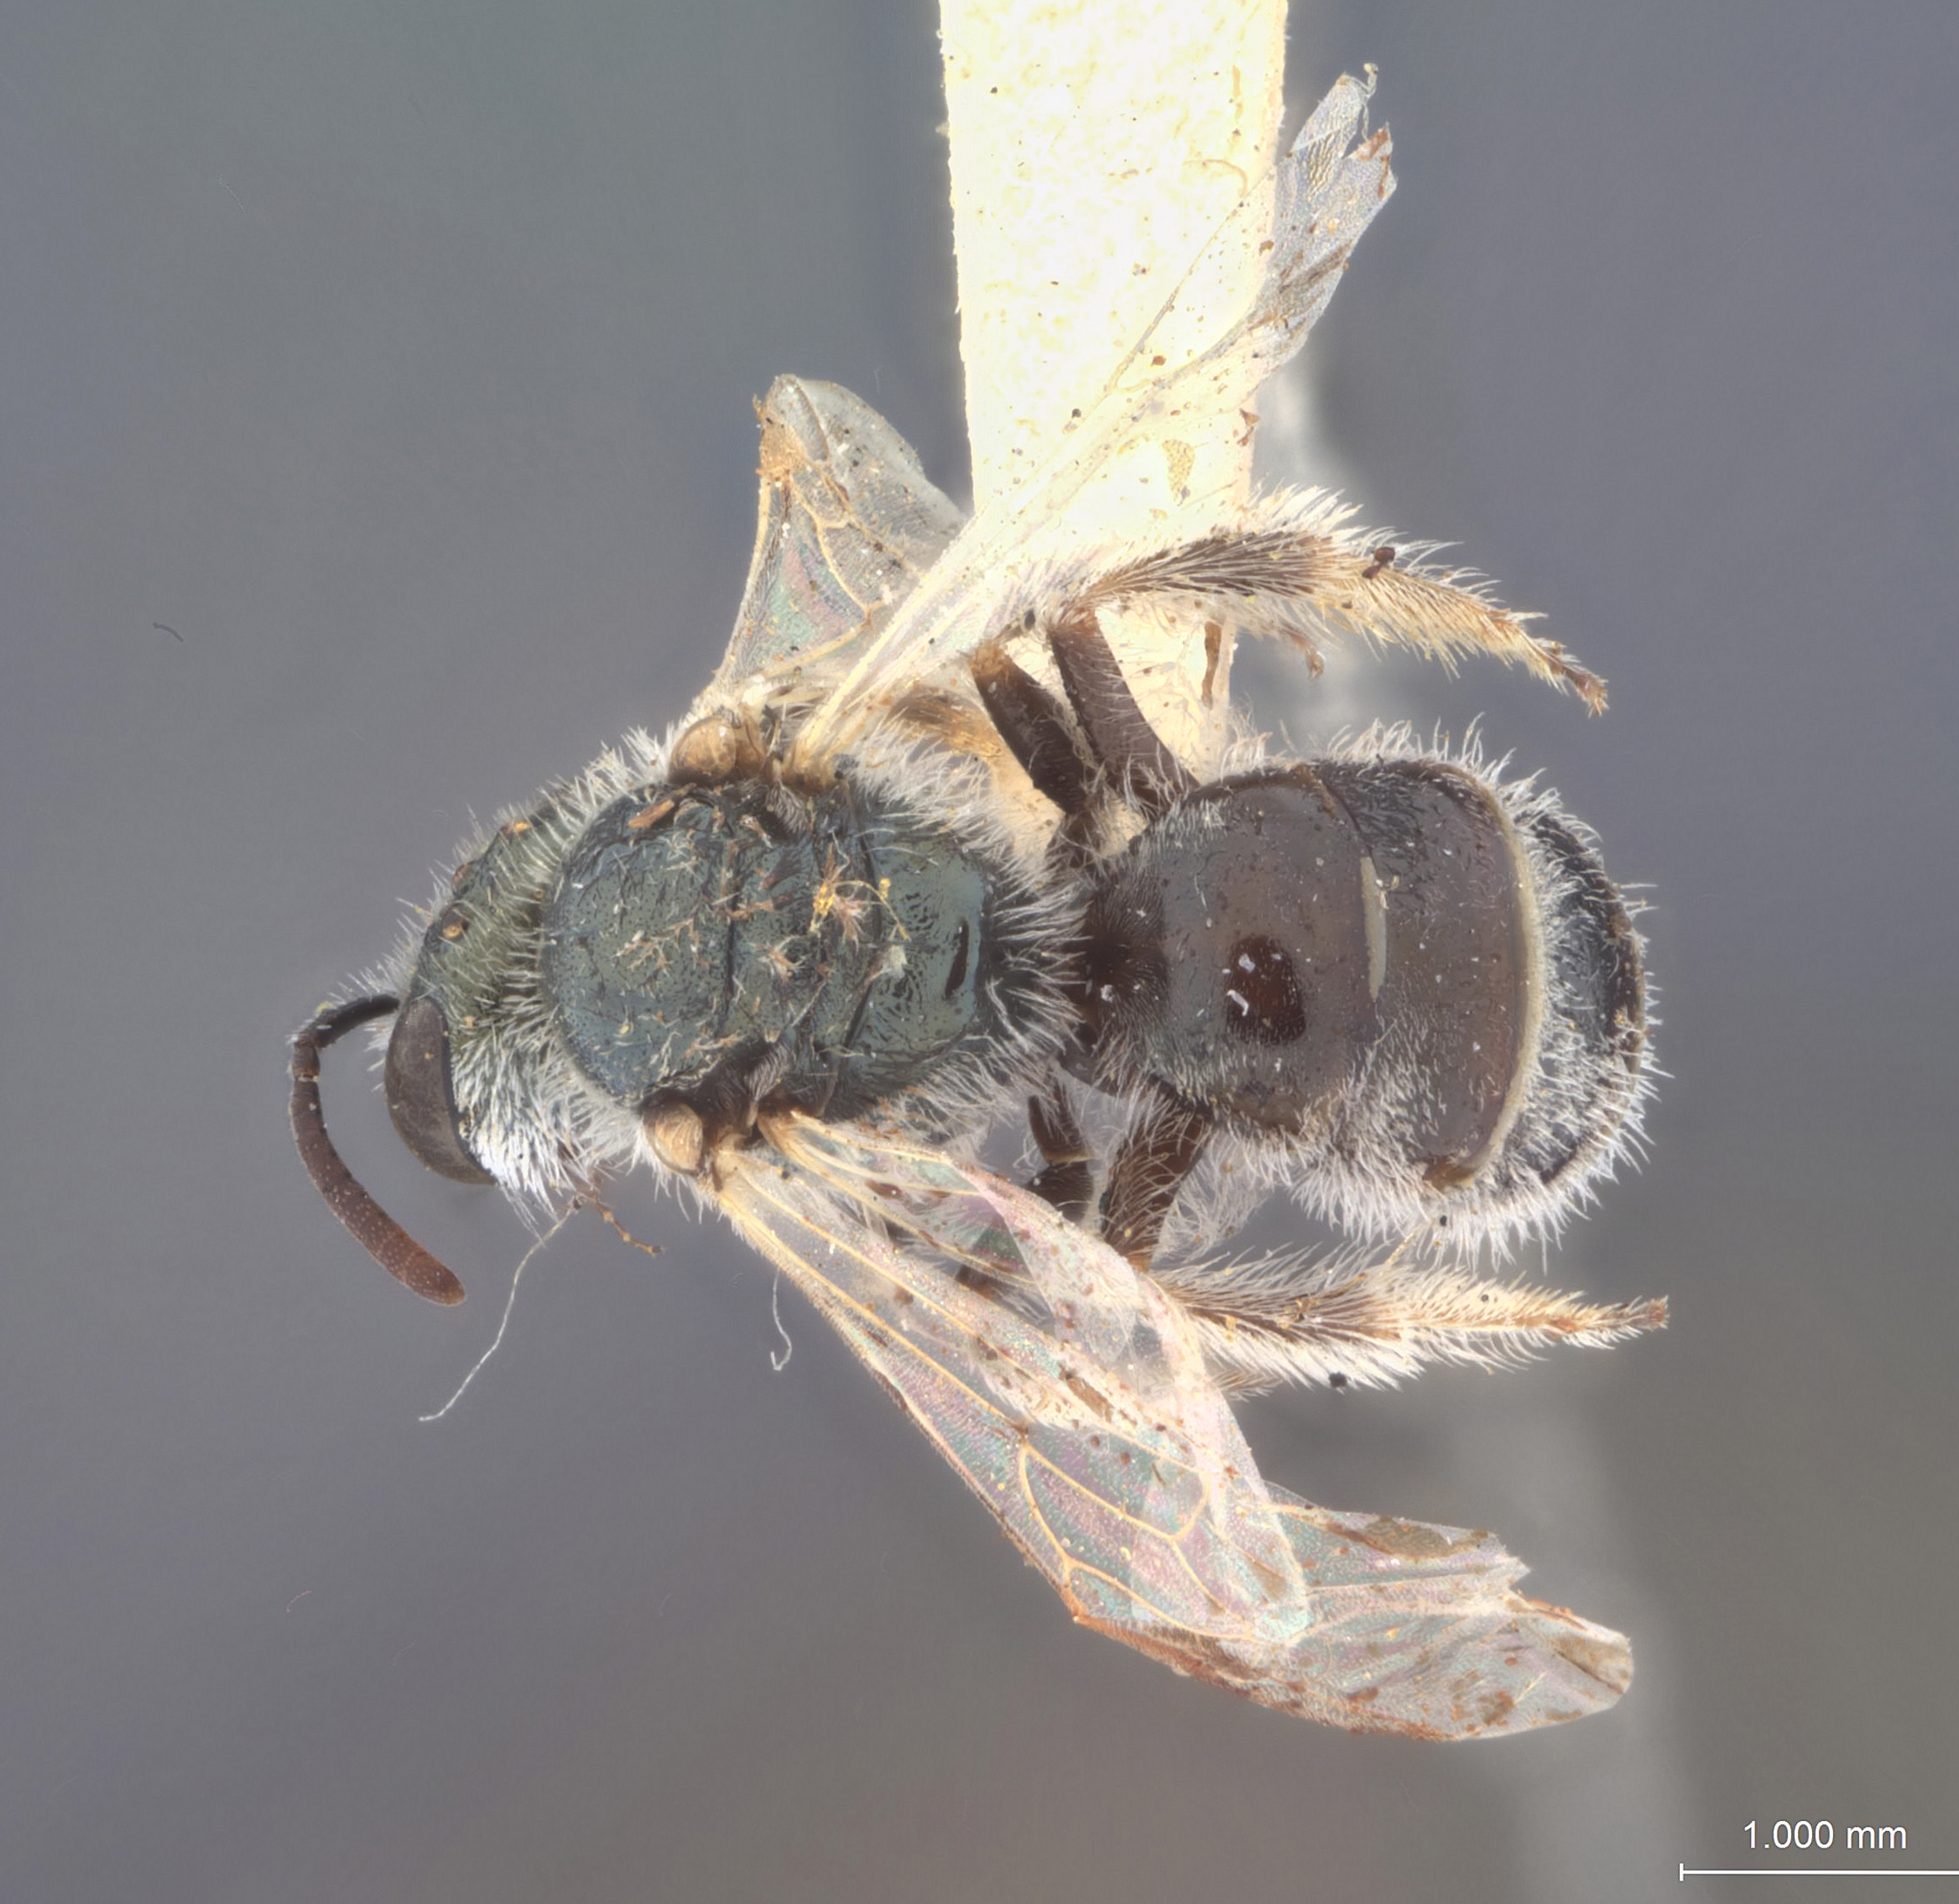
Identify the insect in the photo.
Halictus hyalinus
